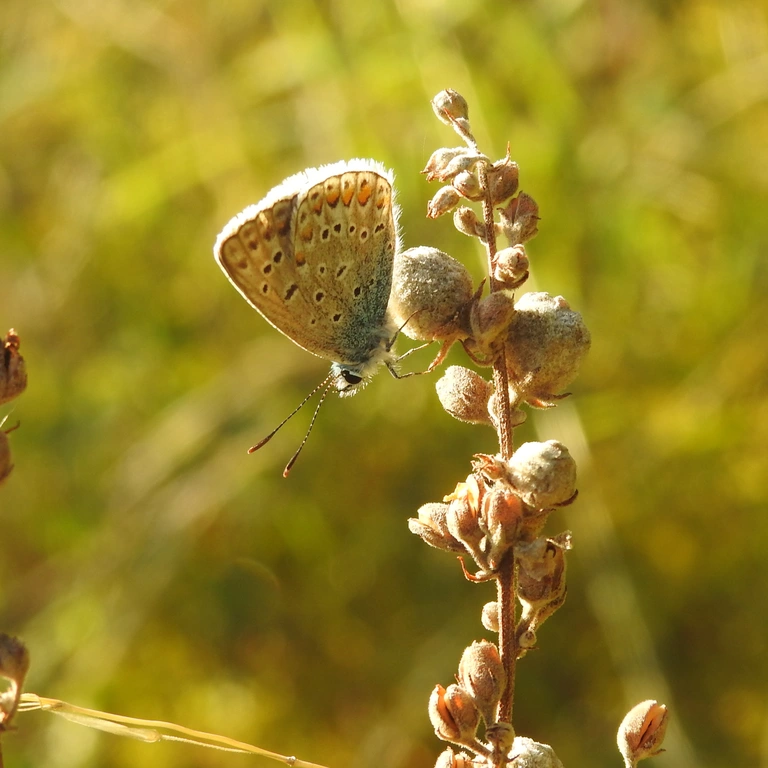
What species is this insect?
Polyommatus icarus
